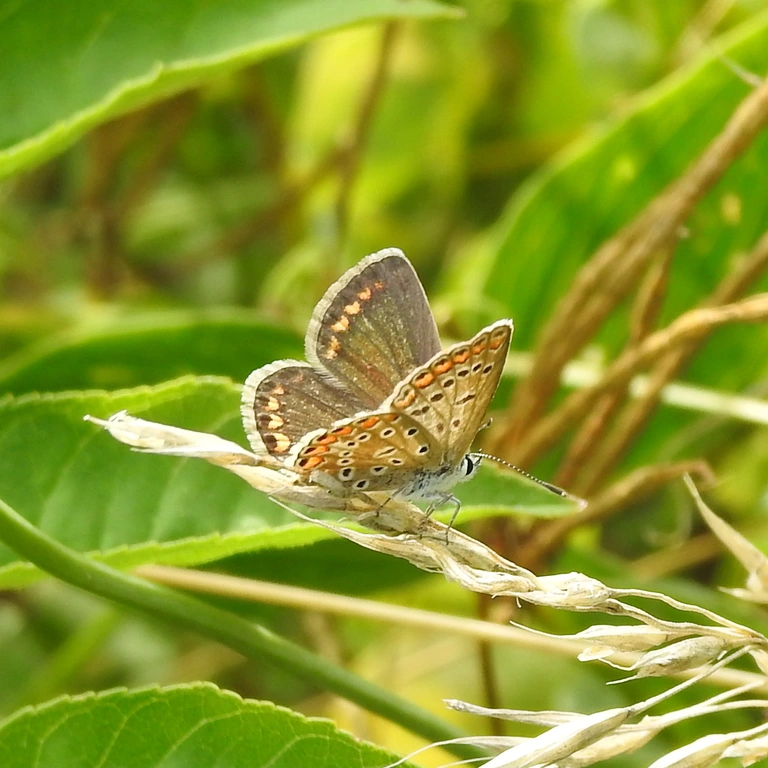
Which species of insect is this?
Polyommatus icarus
